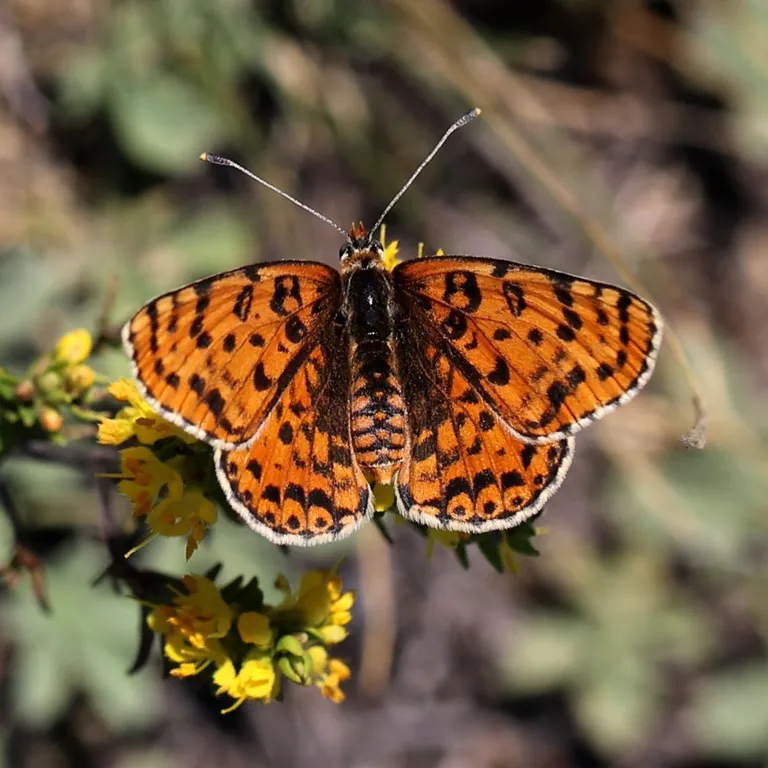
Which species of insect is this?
Melitaea didyma
